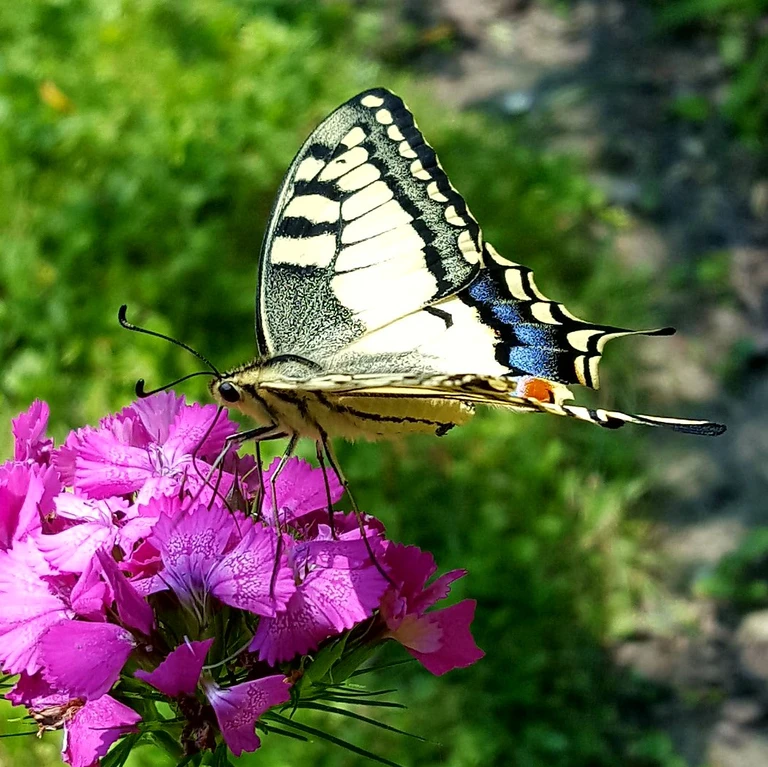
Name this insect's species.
Papilio machaon
